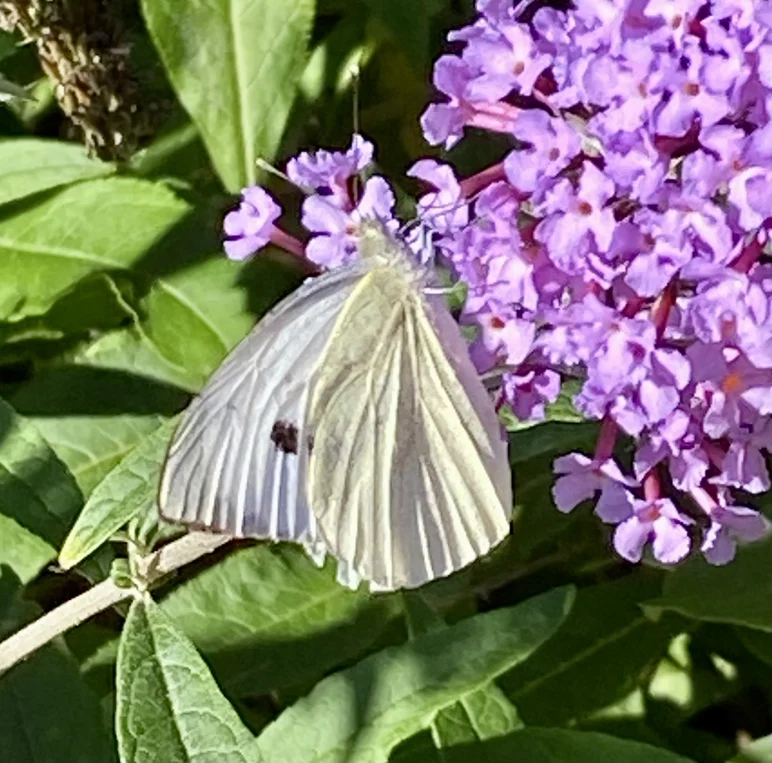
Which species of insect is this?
Pieris brassicae
